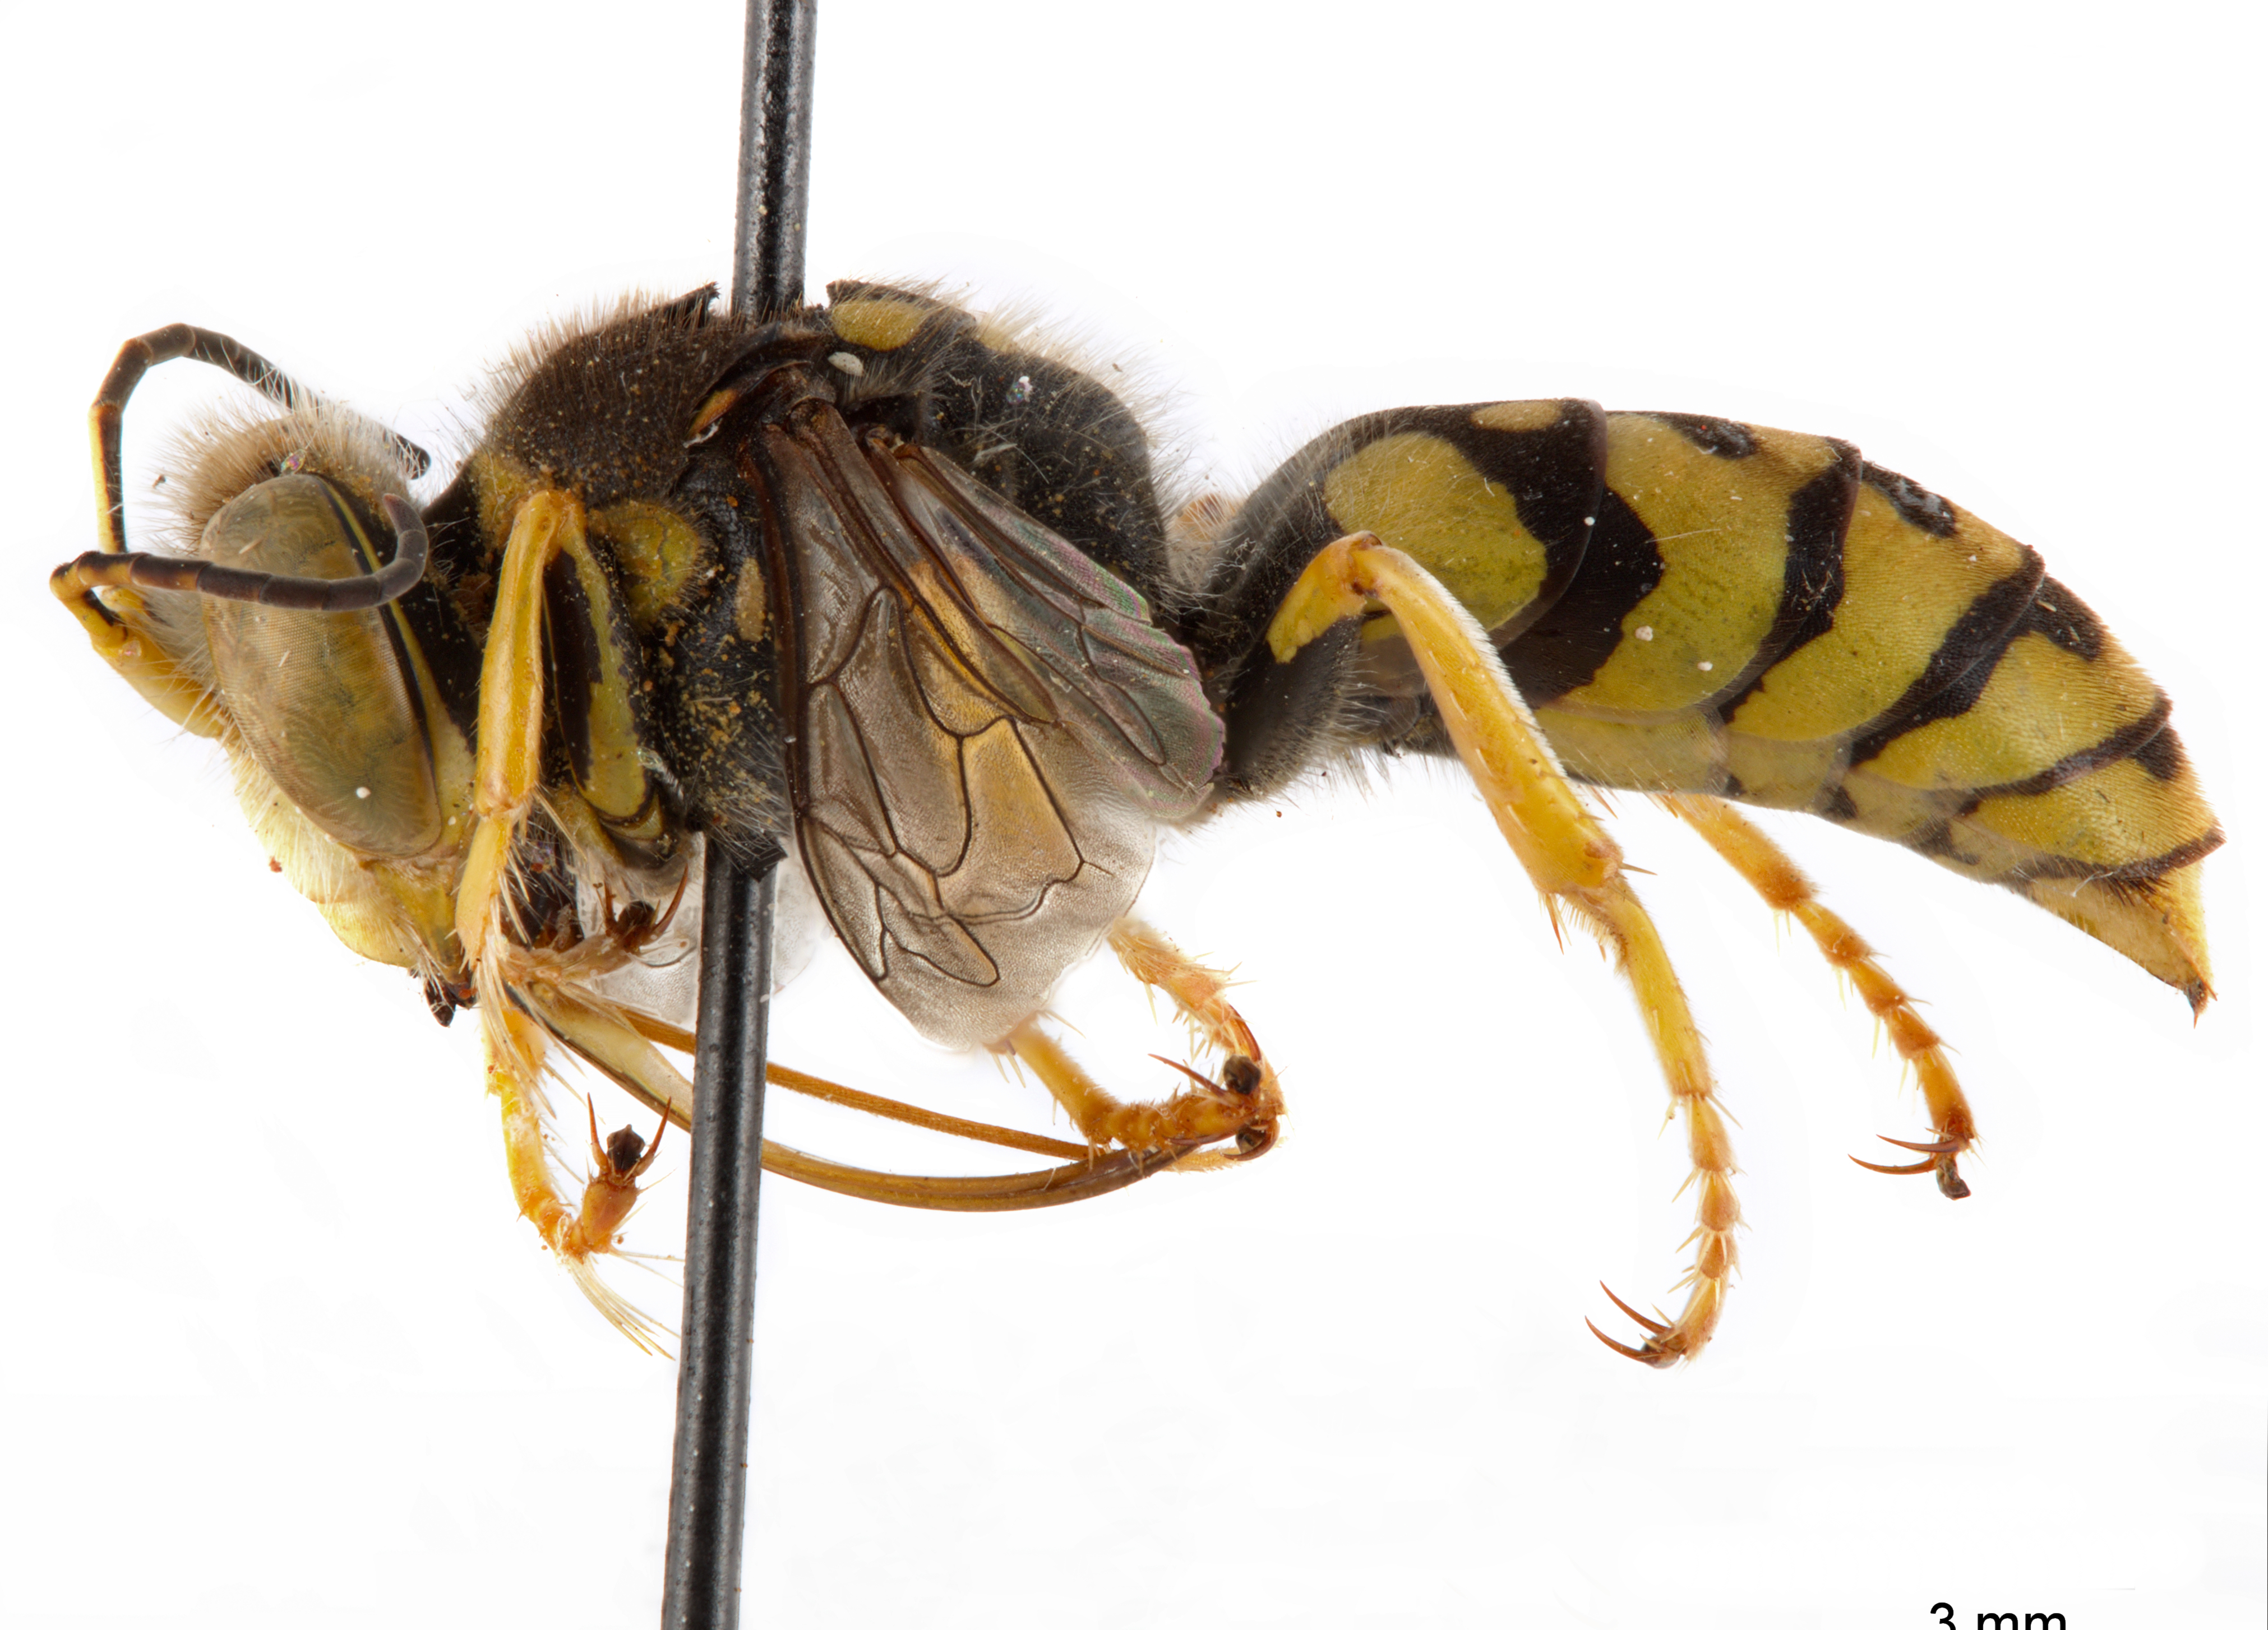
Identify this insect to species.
Steniolia tibialis
